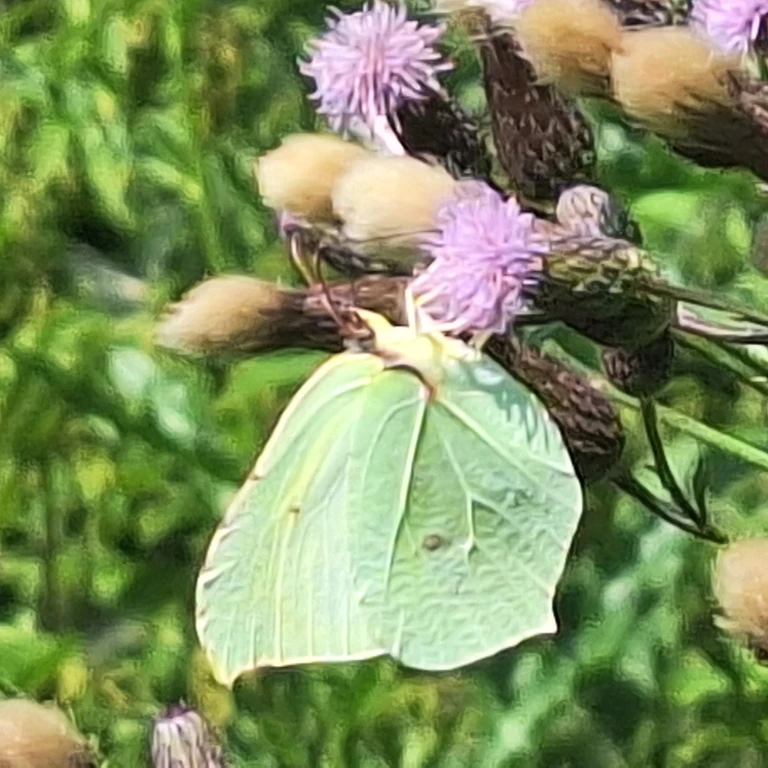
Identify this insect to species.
Gonepteryx rhamni
